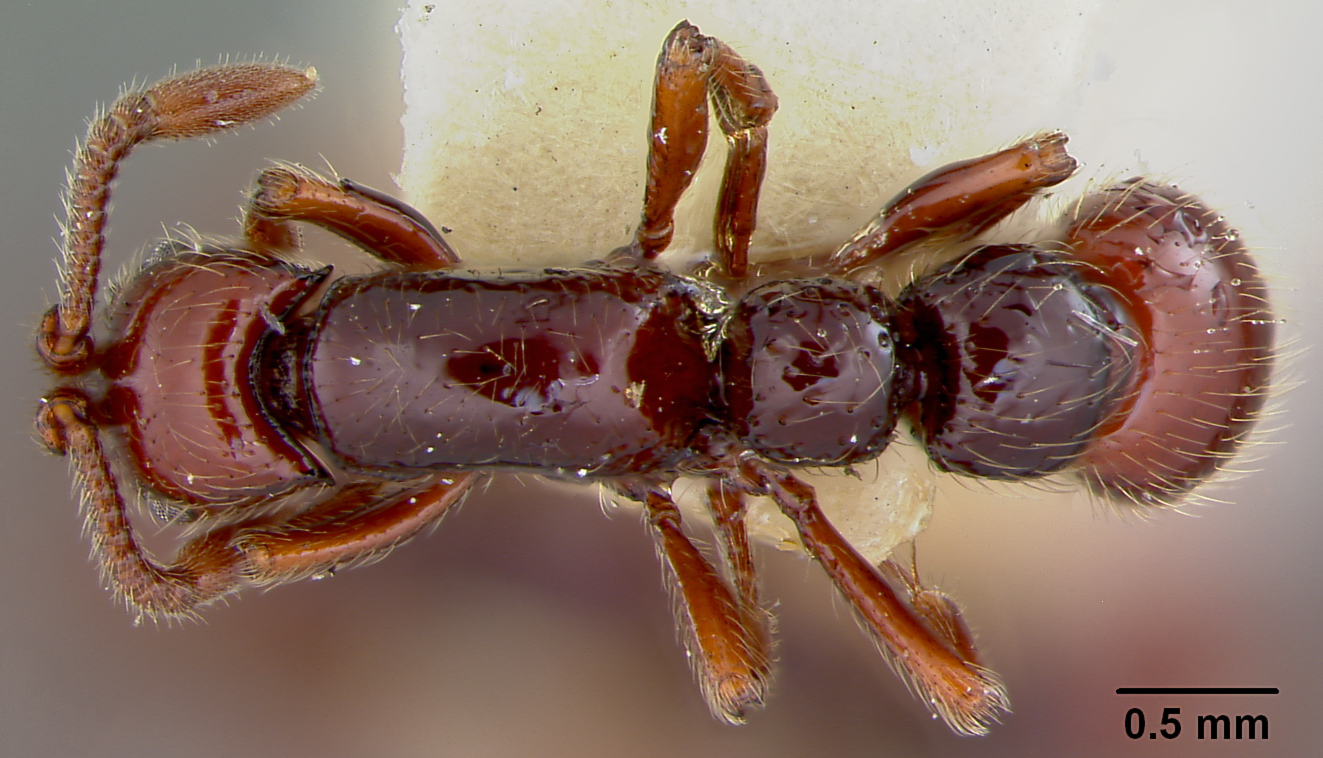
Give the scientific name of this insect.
Cerapachys majusculus
